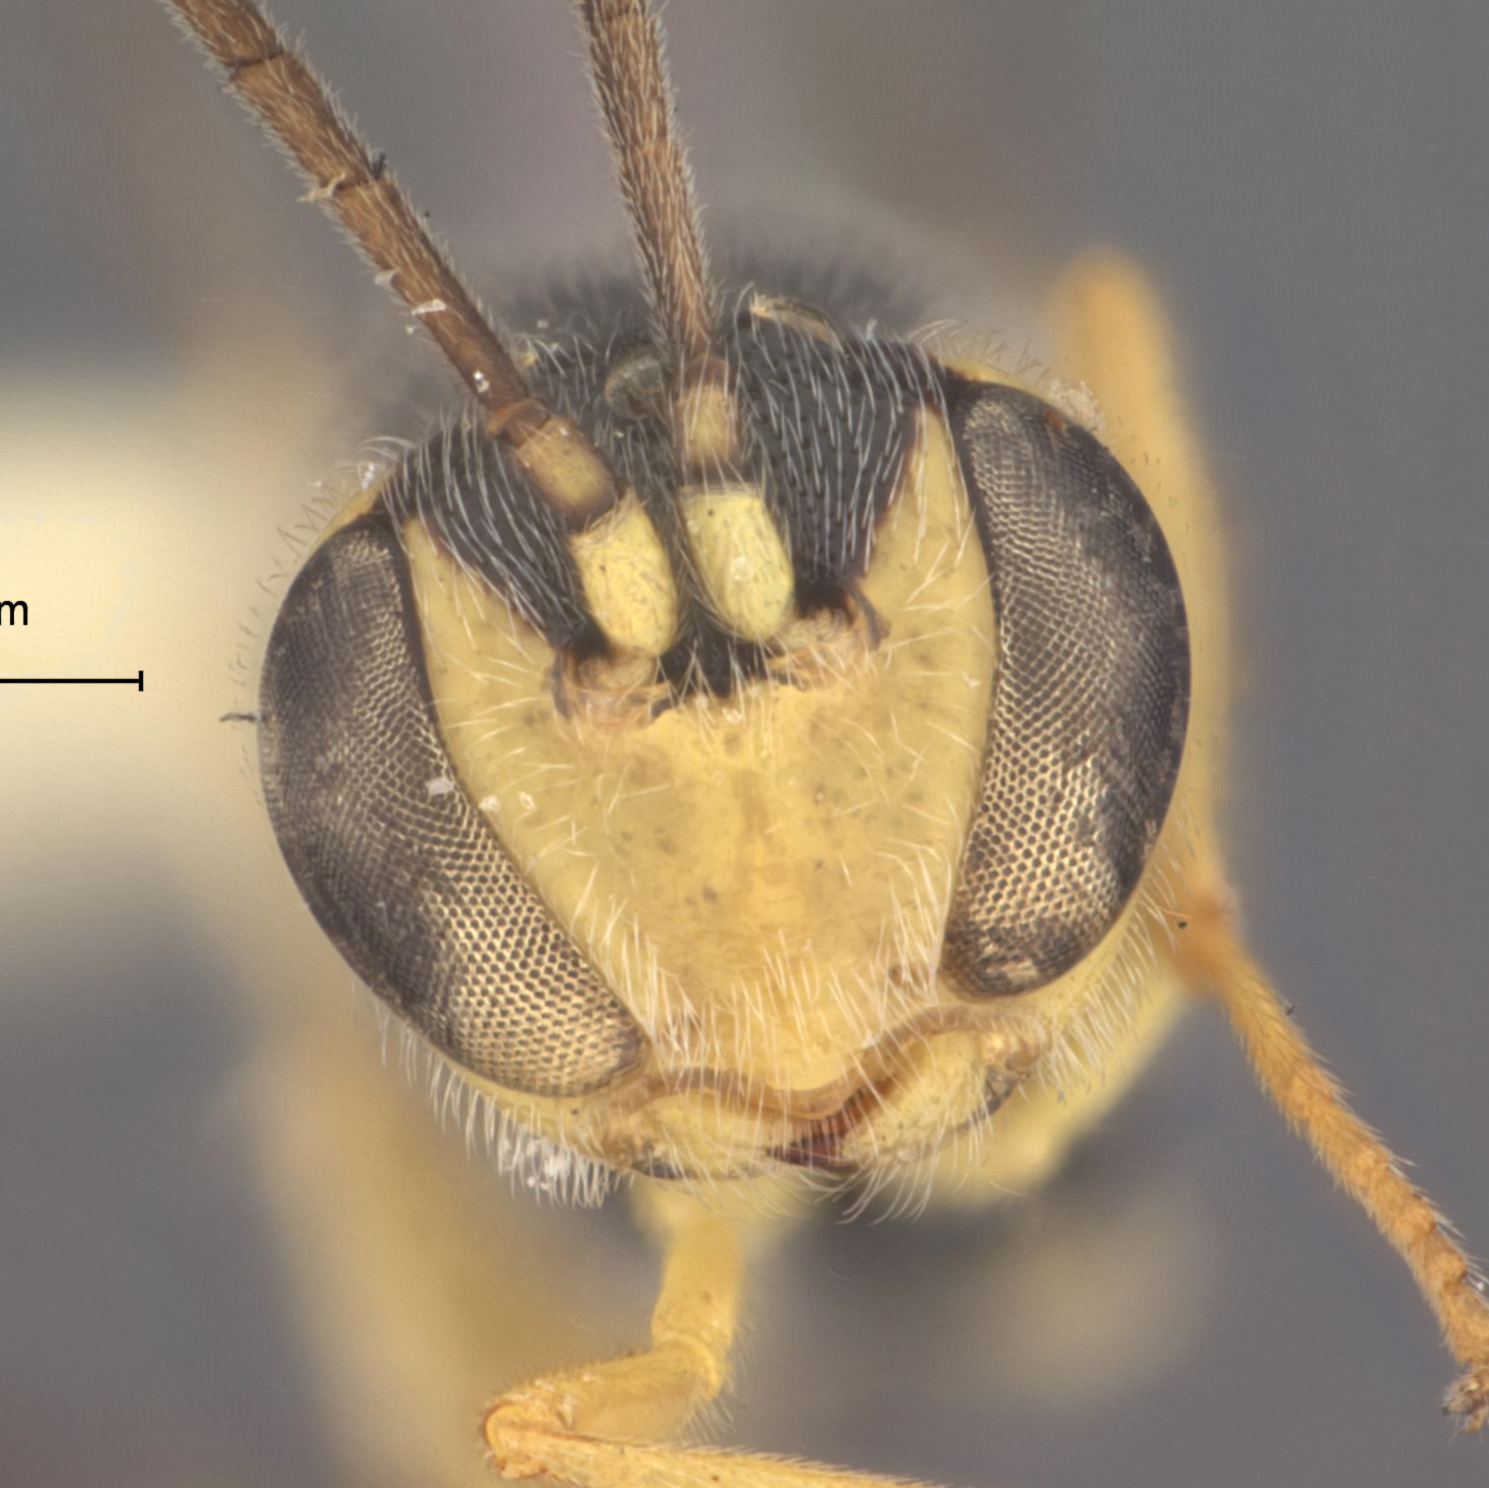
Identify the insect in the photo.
Podogaster evetrivorus
